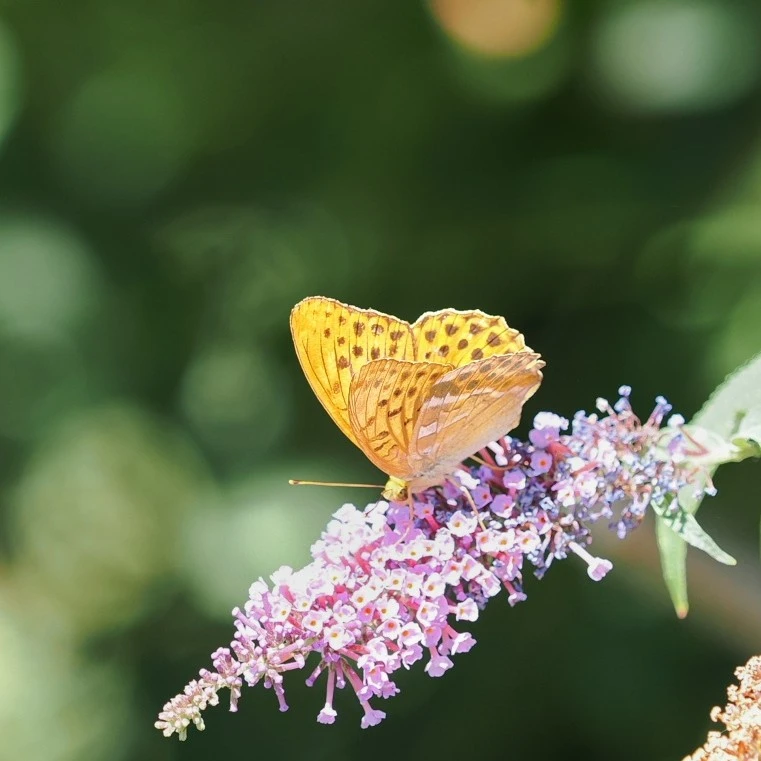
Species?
Argynnis paphia
